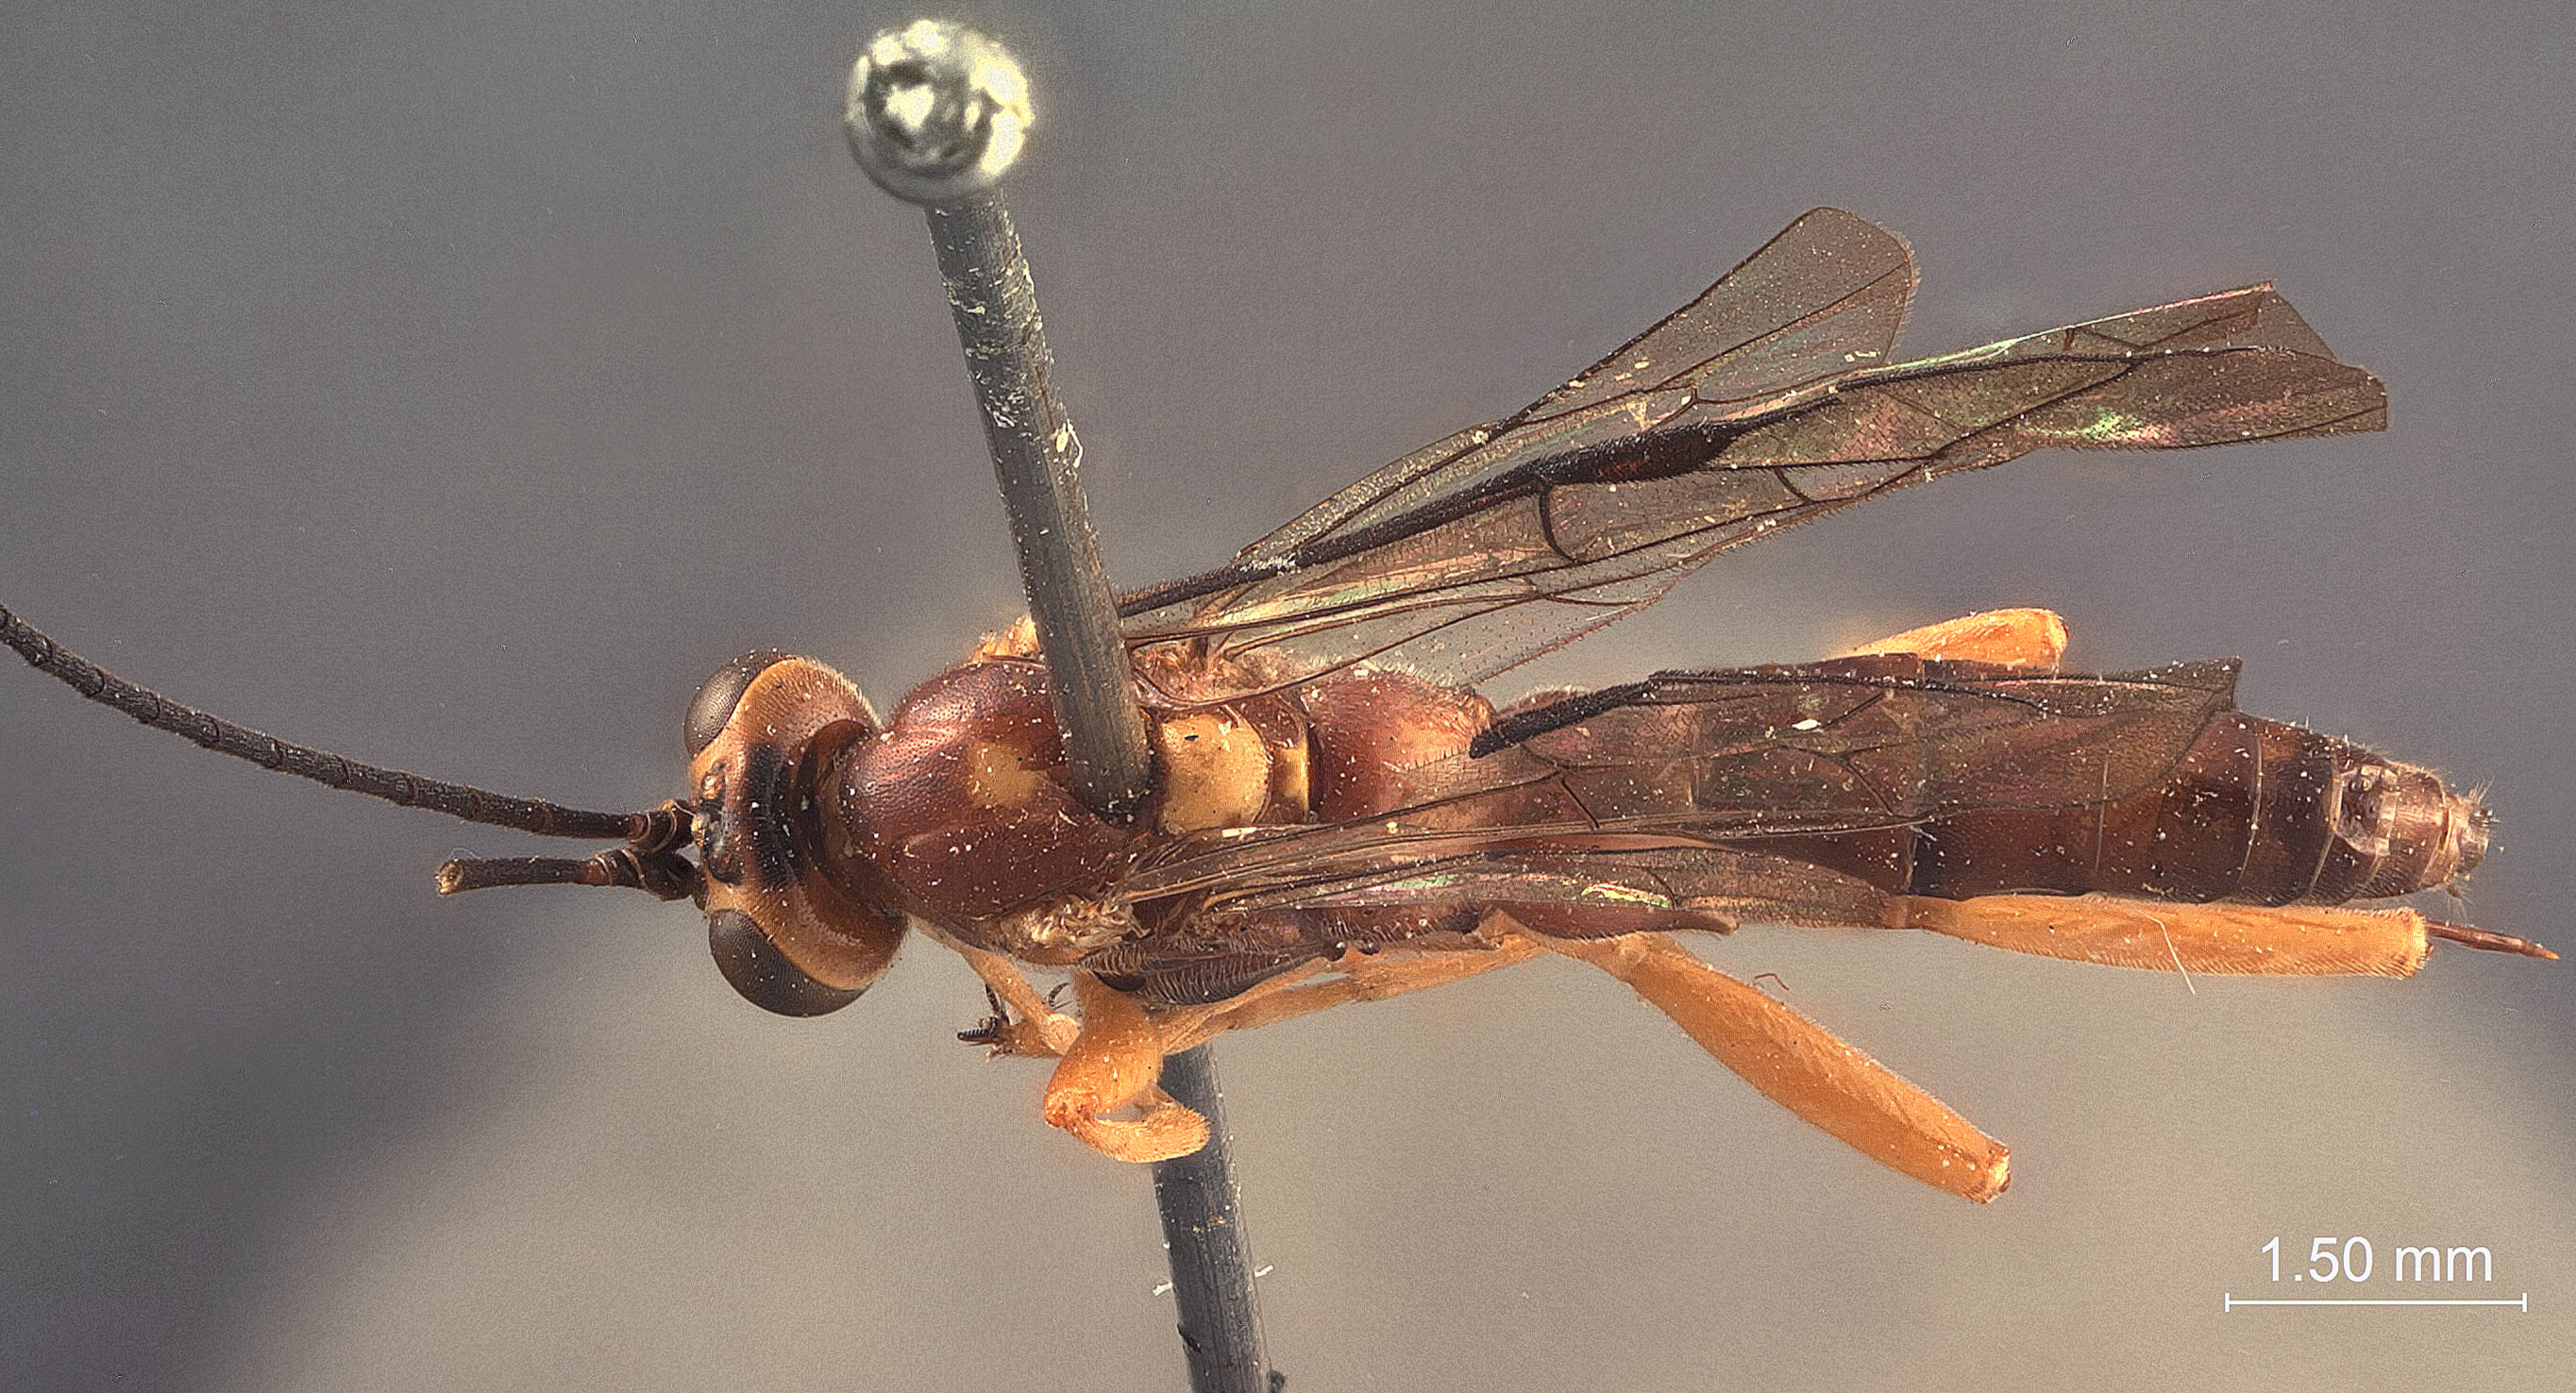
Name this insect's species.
Euctenopus novazealandicus
